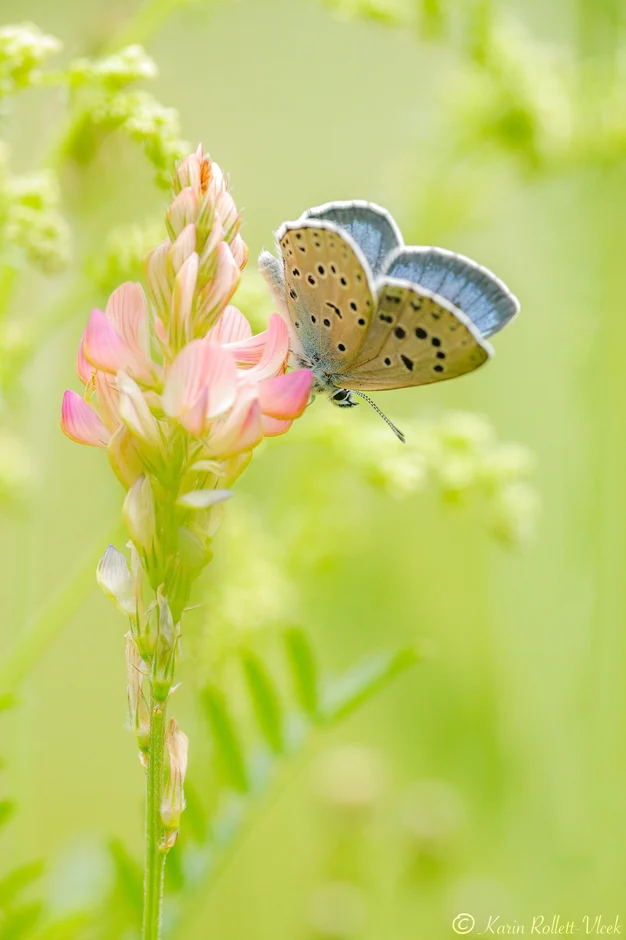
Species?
Phengaris arion (also Maculinea arion)
